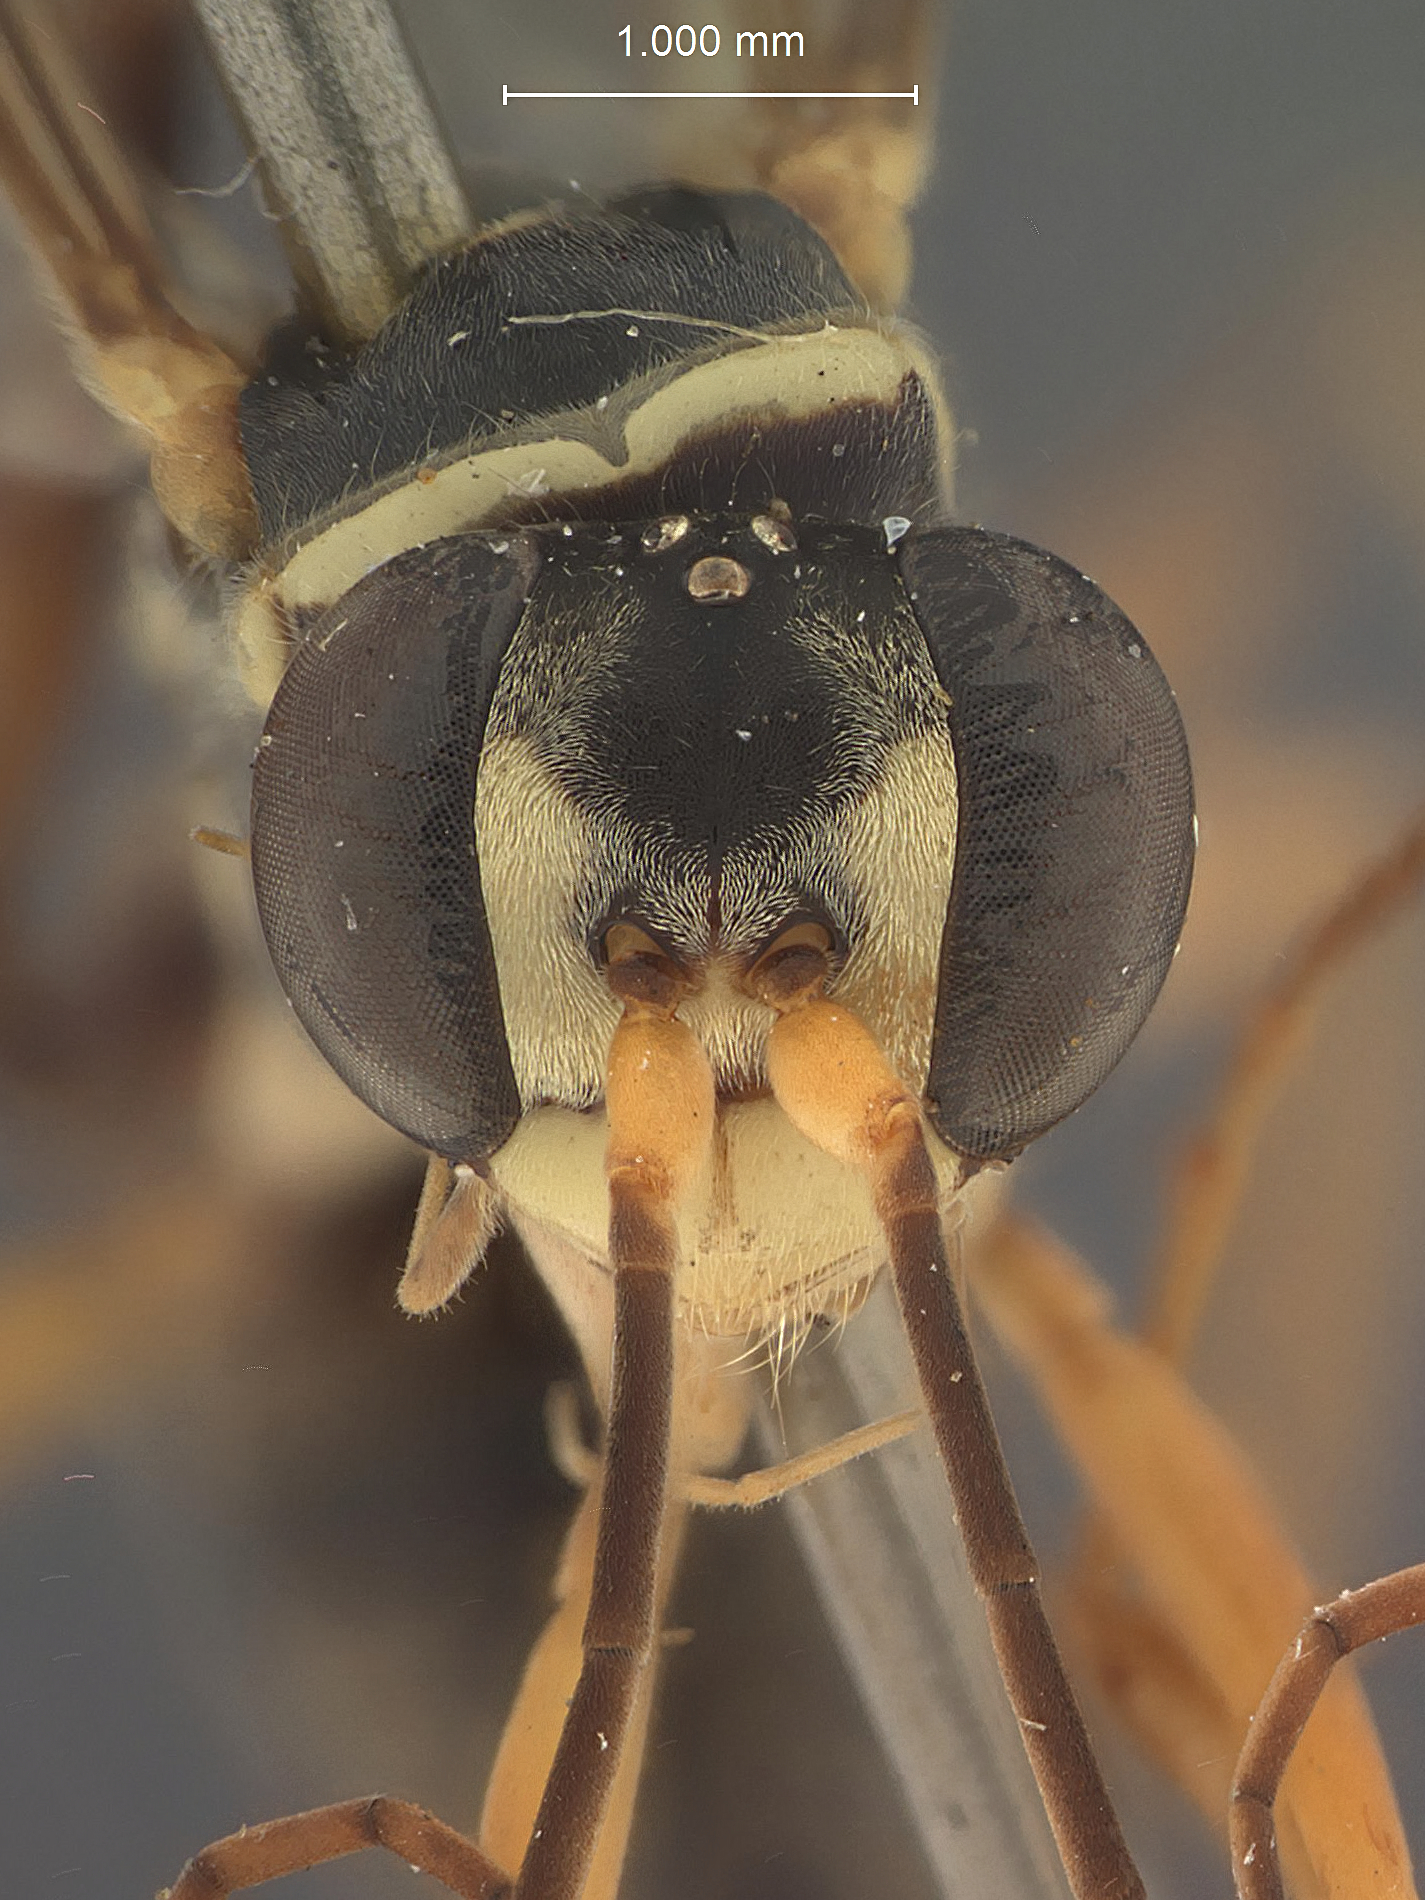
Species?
Pseudagenia eurydice
